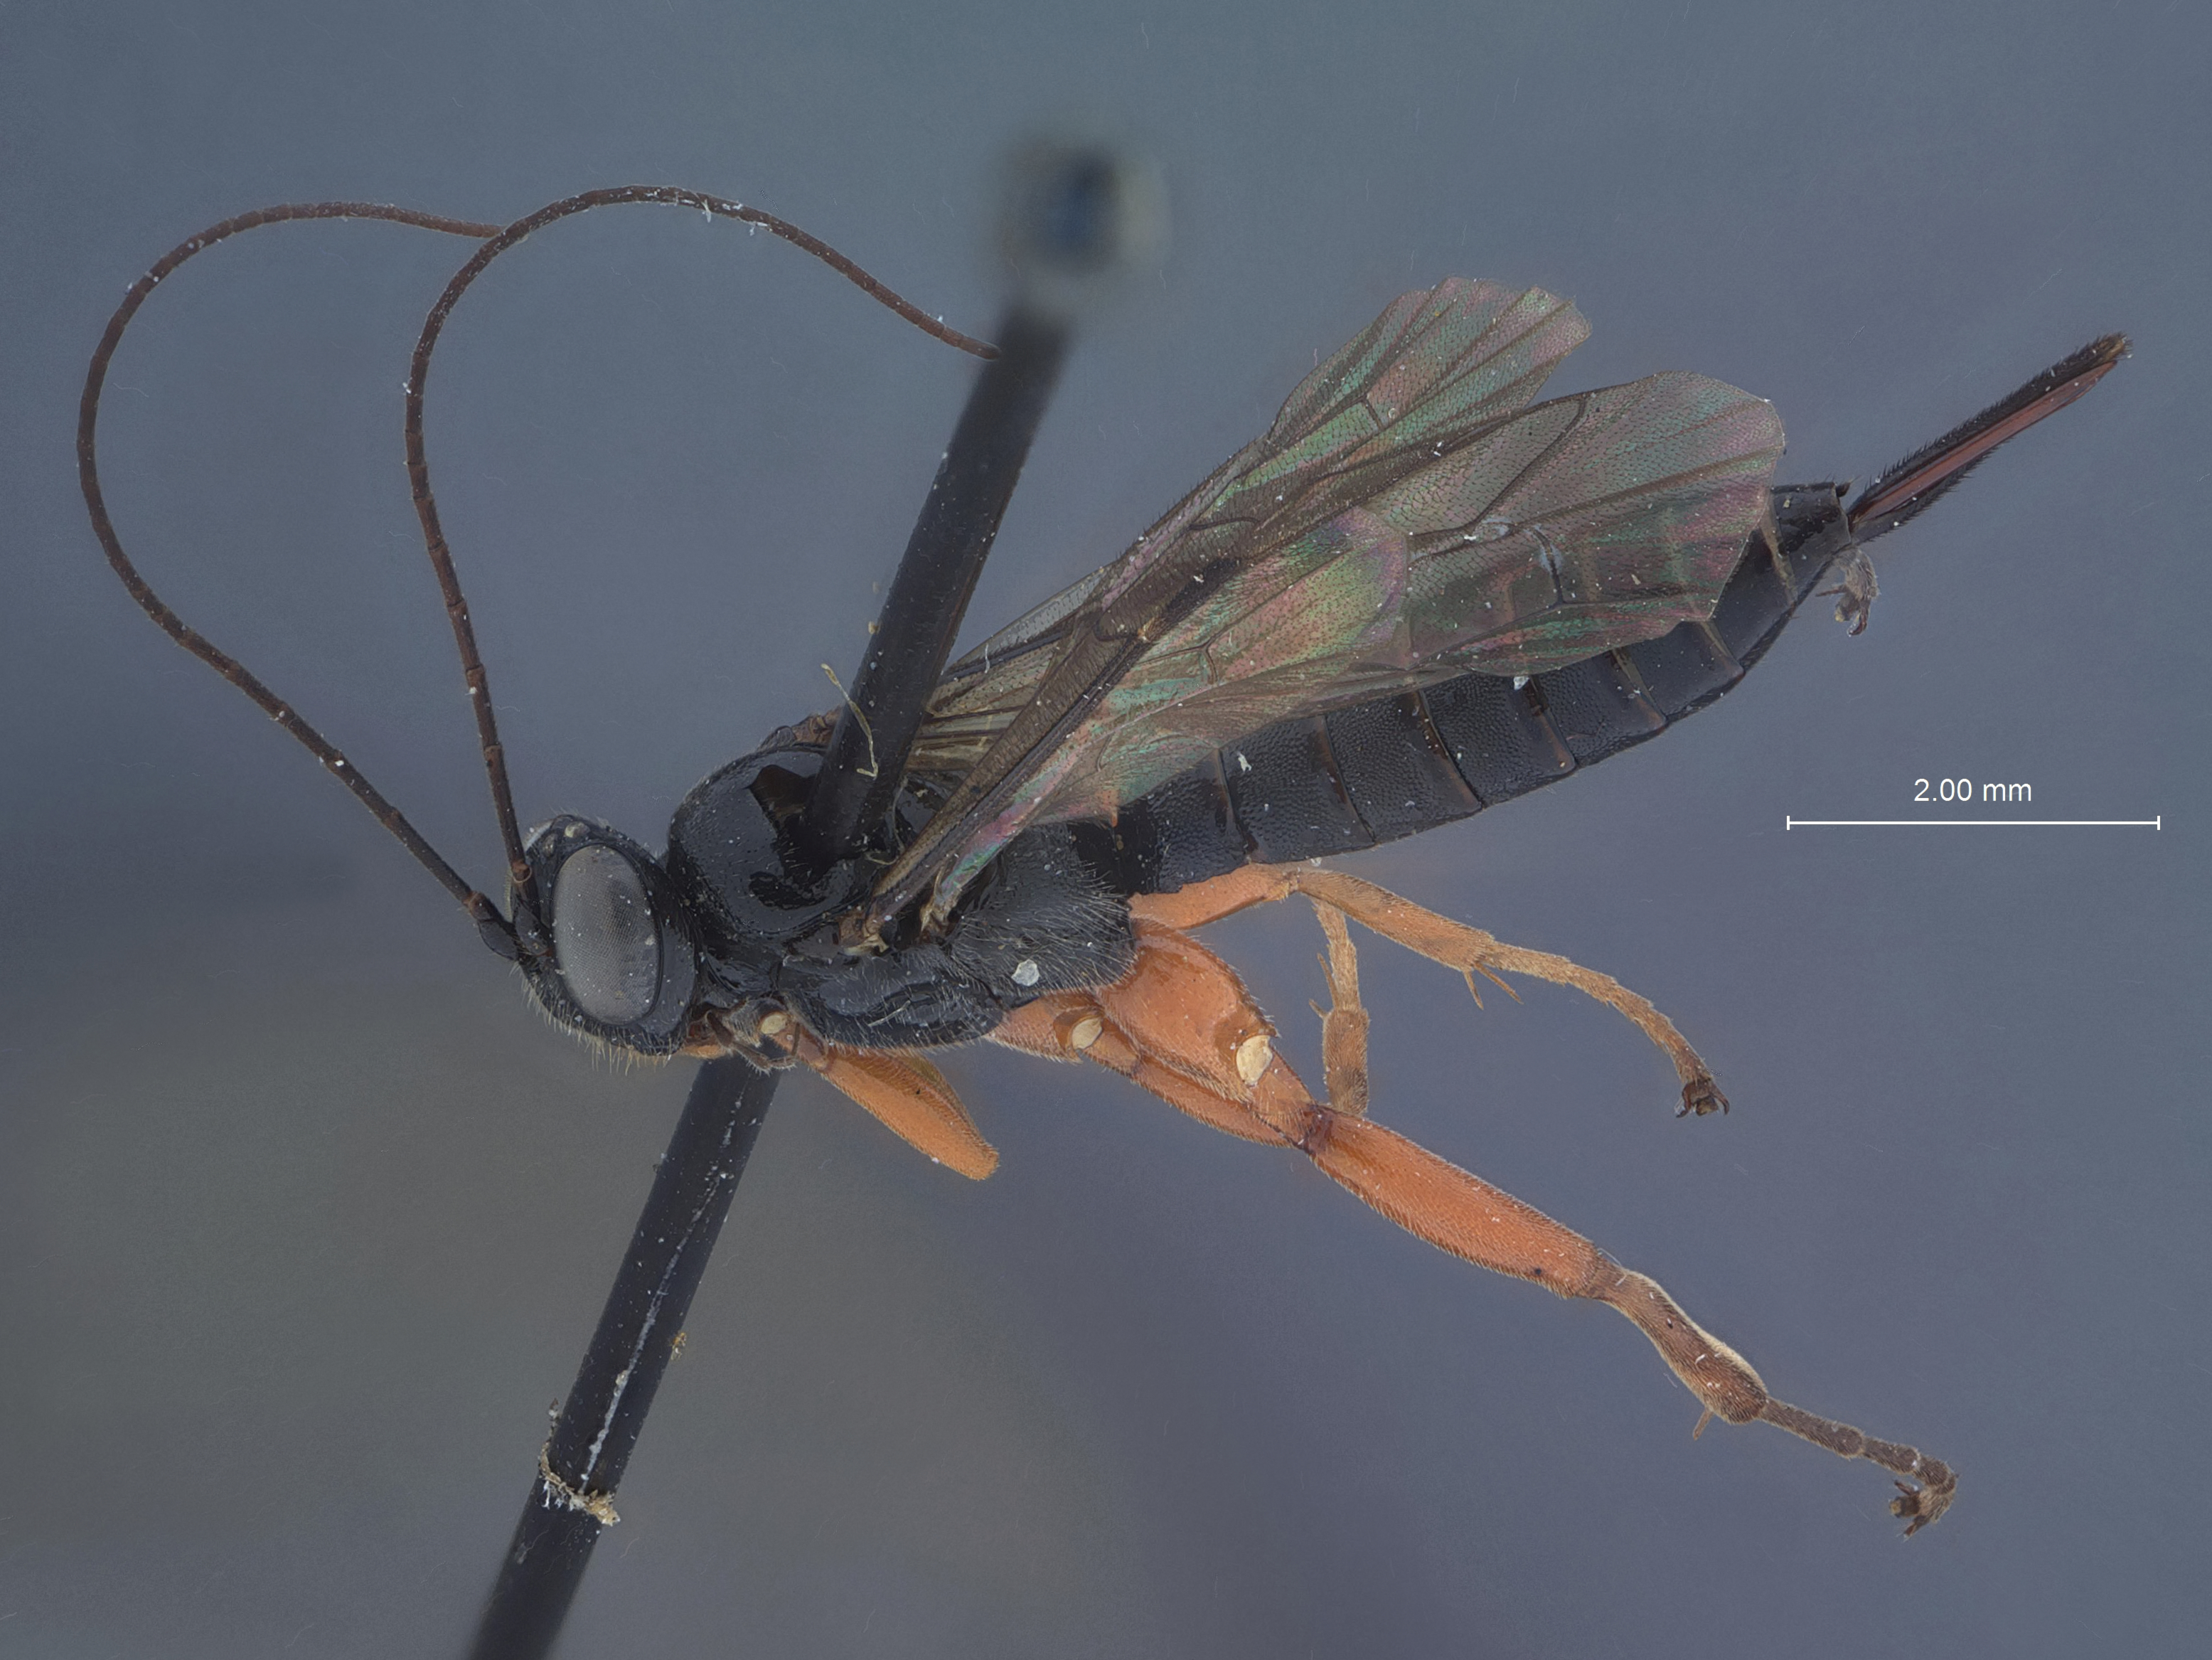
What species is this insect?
Caccygamimus varians
